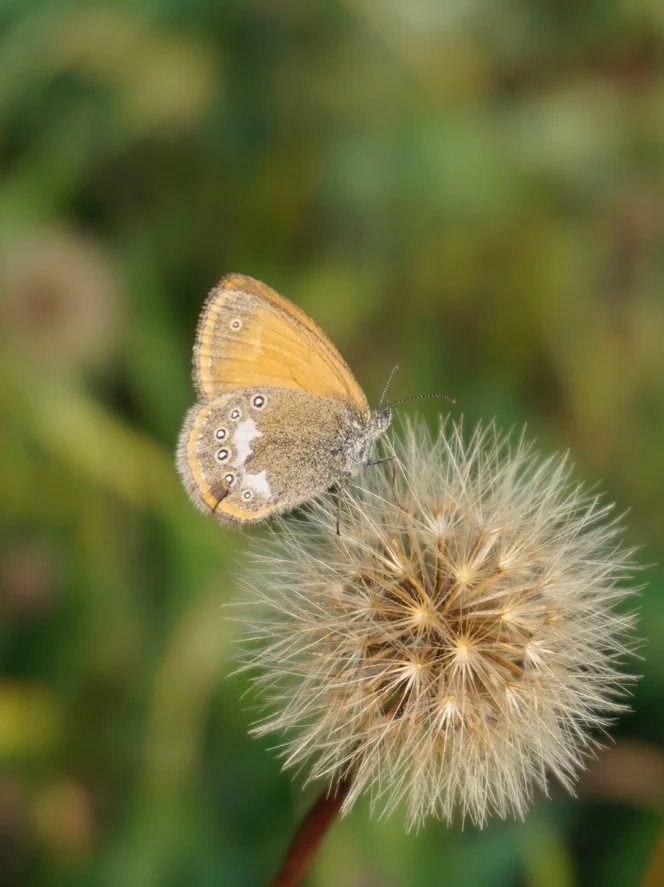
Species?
Coenonympha glycerion (also Coenonympha iphis)
